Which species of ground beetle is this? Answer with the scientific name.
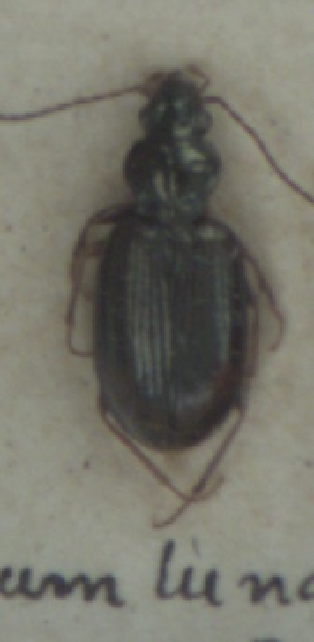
Bembidion lunatum
